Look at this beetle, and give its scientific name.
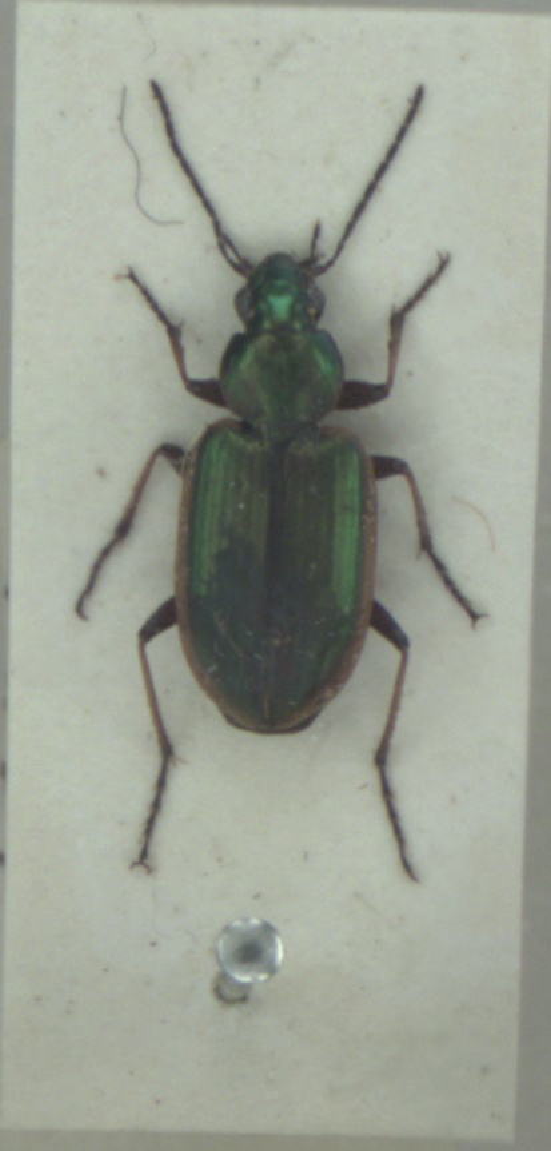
Agonum marginatum
